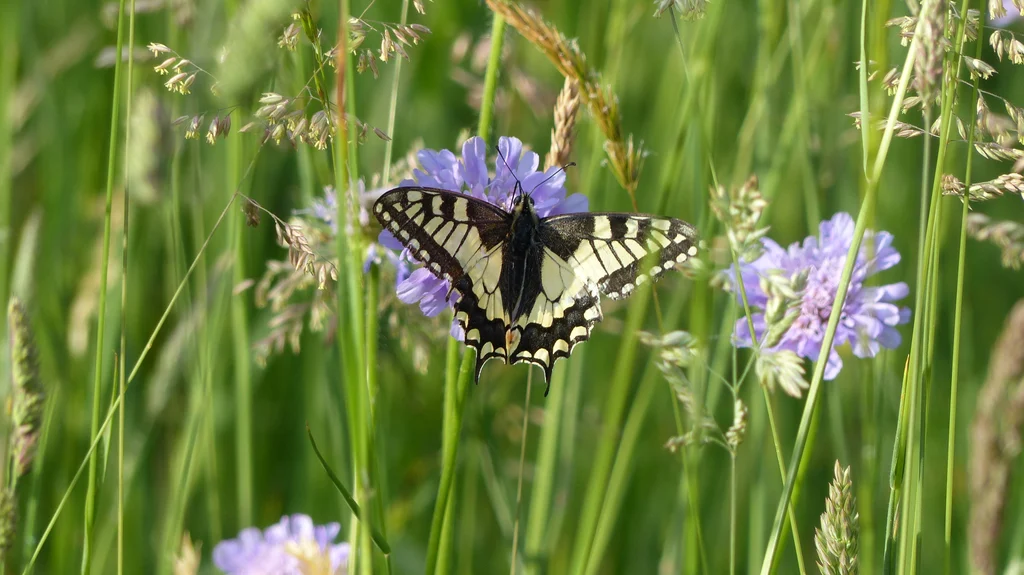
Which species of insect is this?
Papilio machaon
